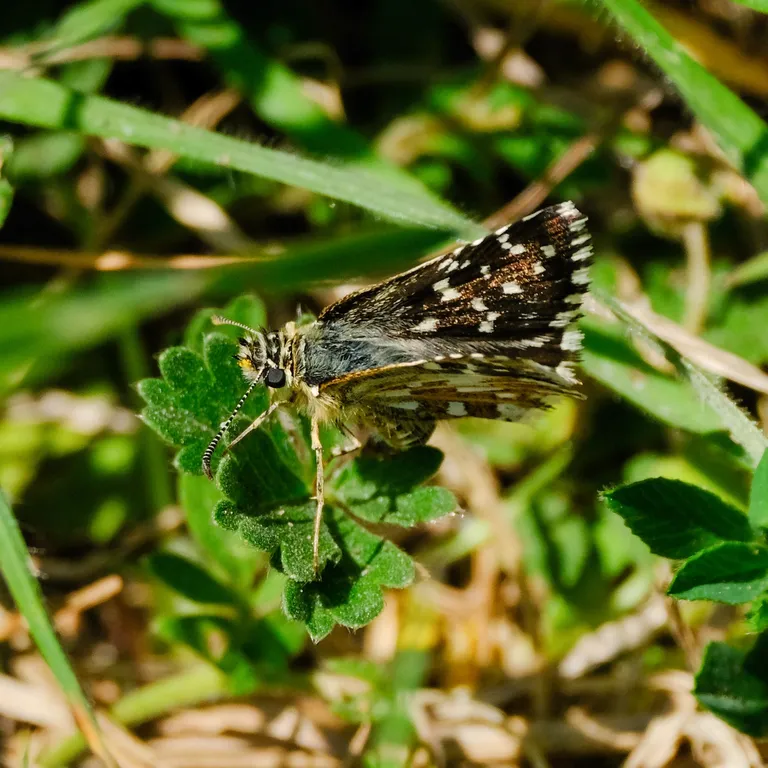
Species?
Pyrgus malvae
